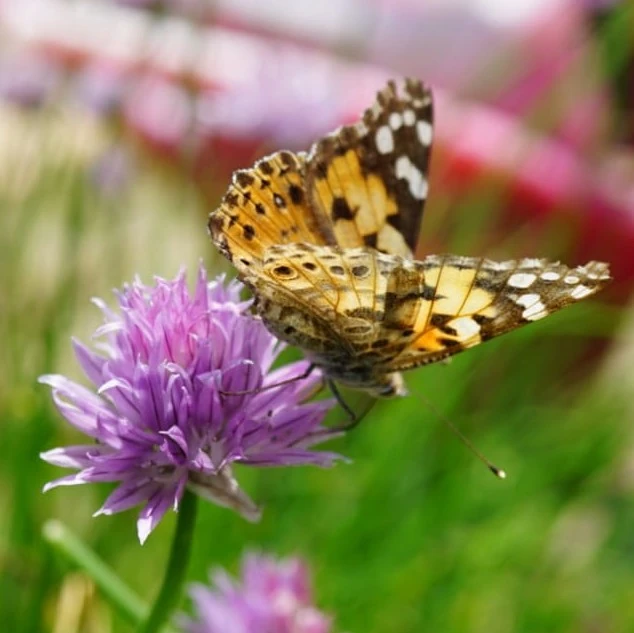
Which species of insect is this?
Vanessa cardui
